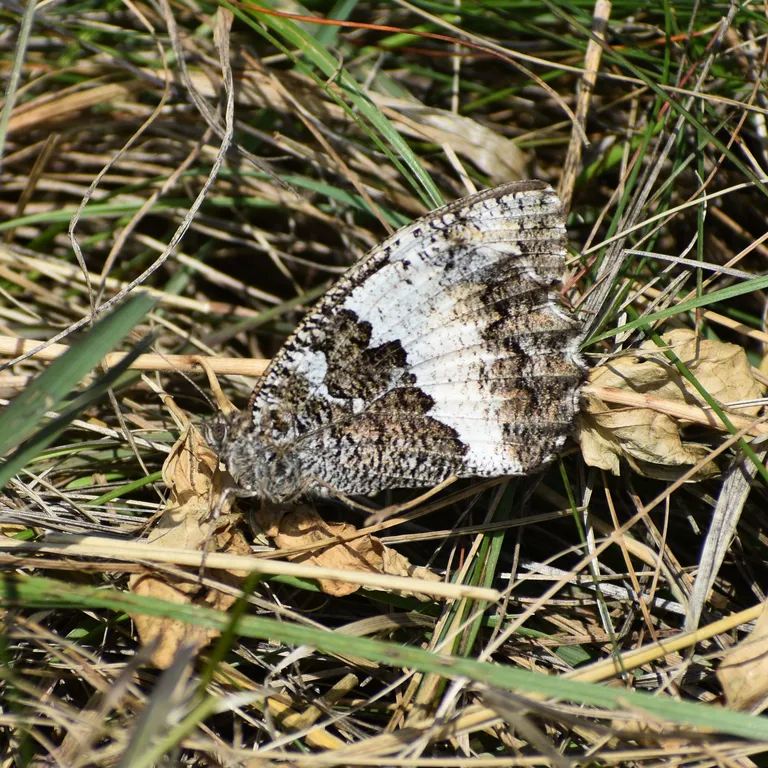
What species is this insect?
Brintesia circe
